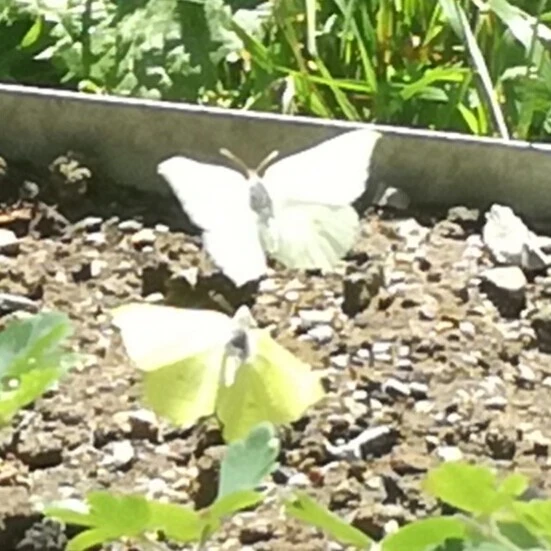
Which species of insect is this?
Gonepteryx rhamni
